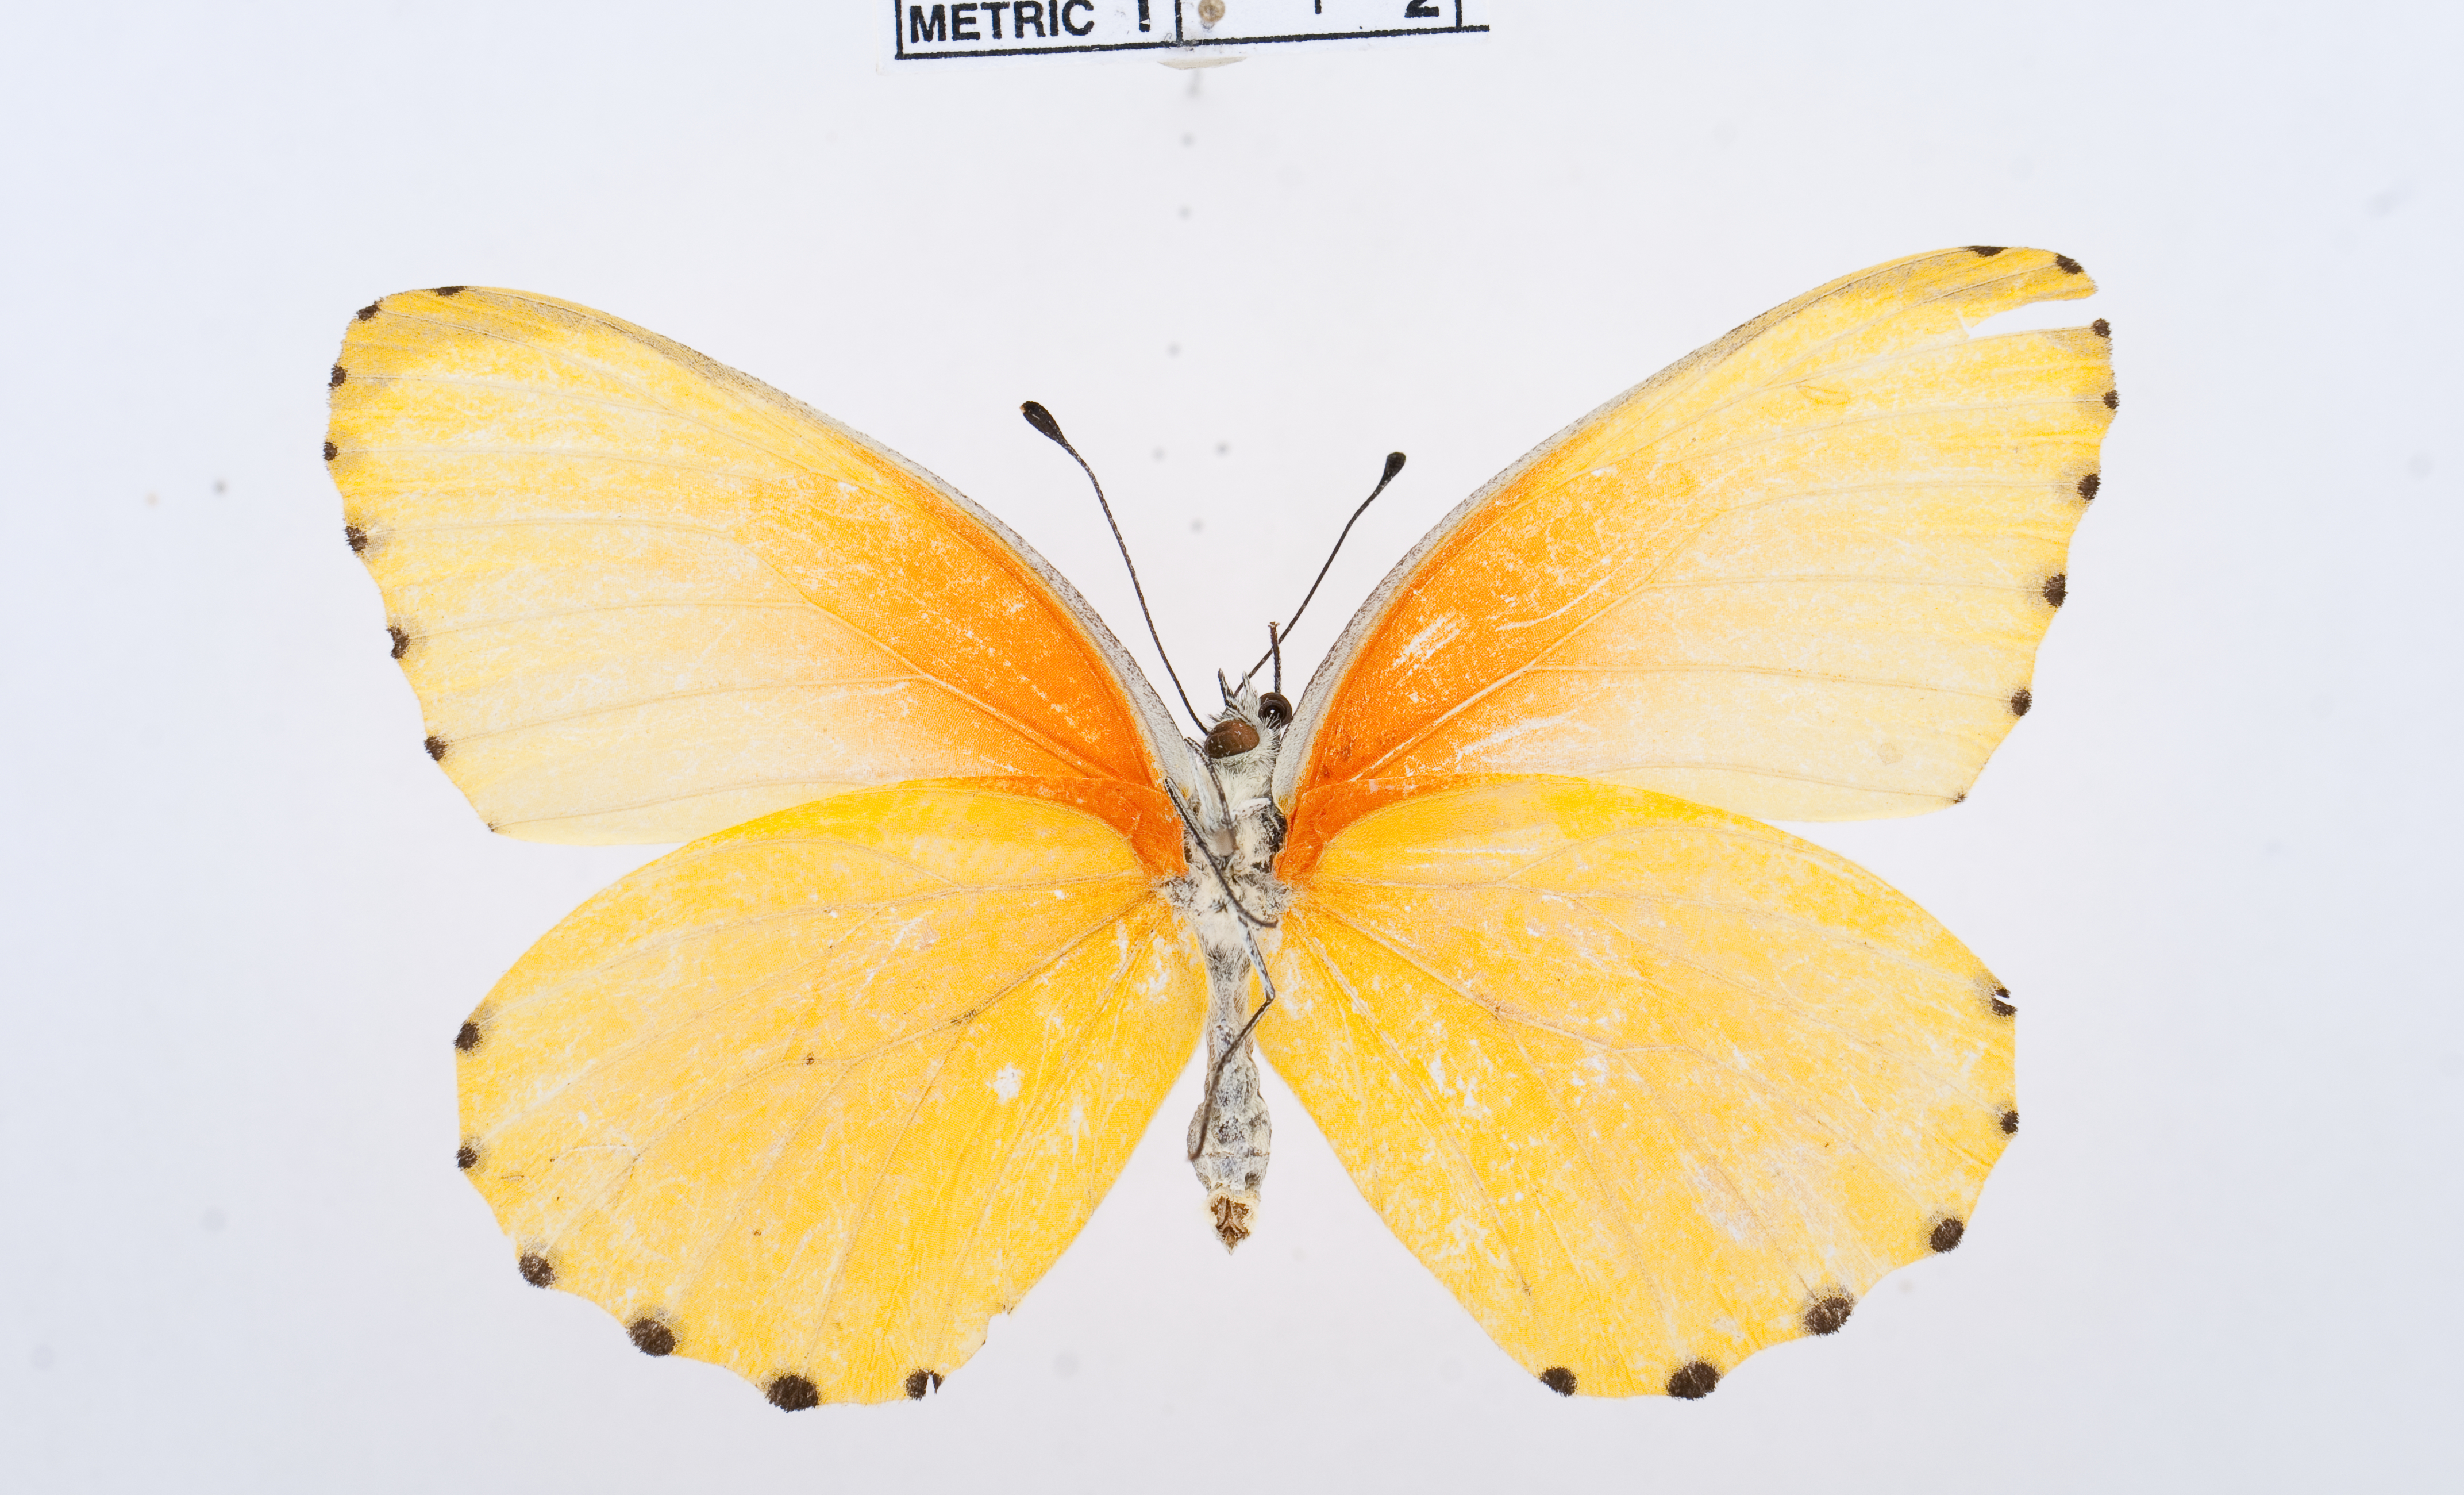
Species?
Mylothris agathina
